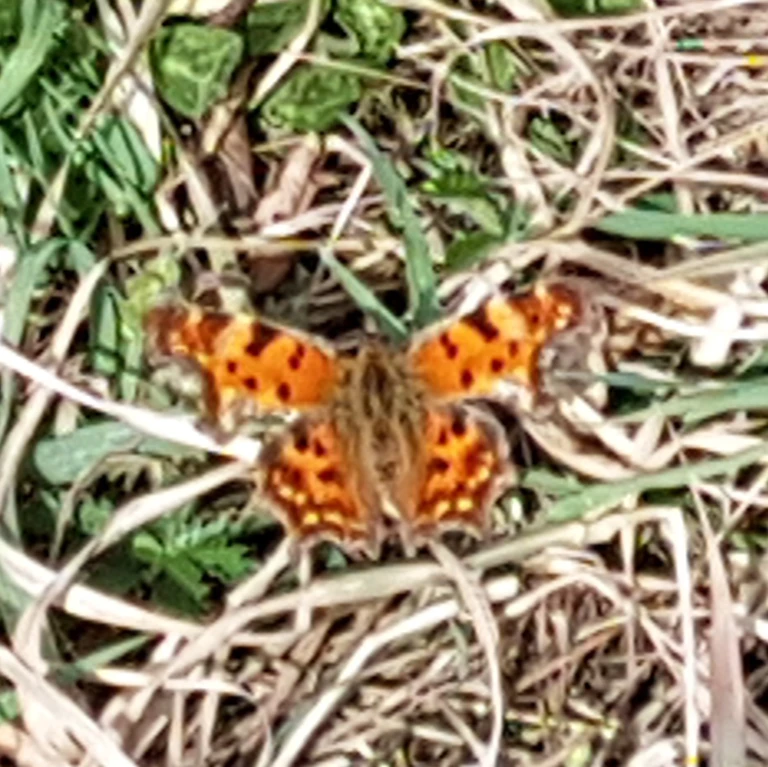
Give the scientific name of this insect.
Polygonia c-album
